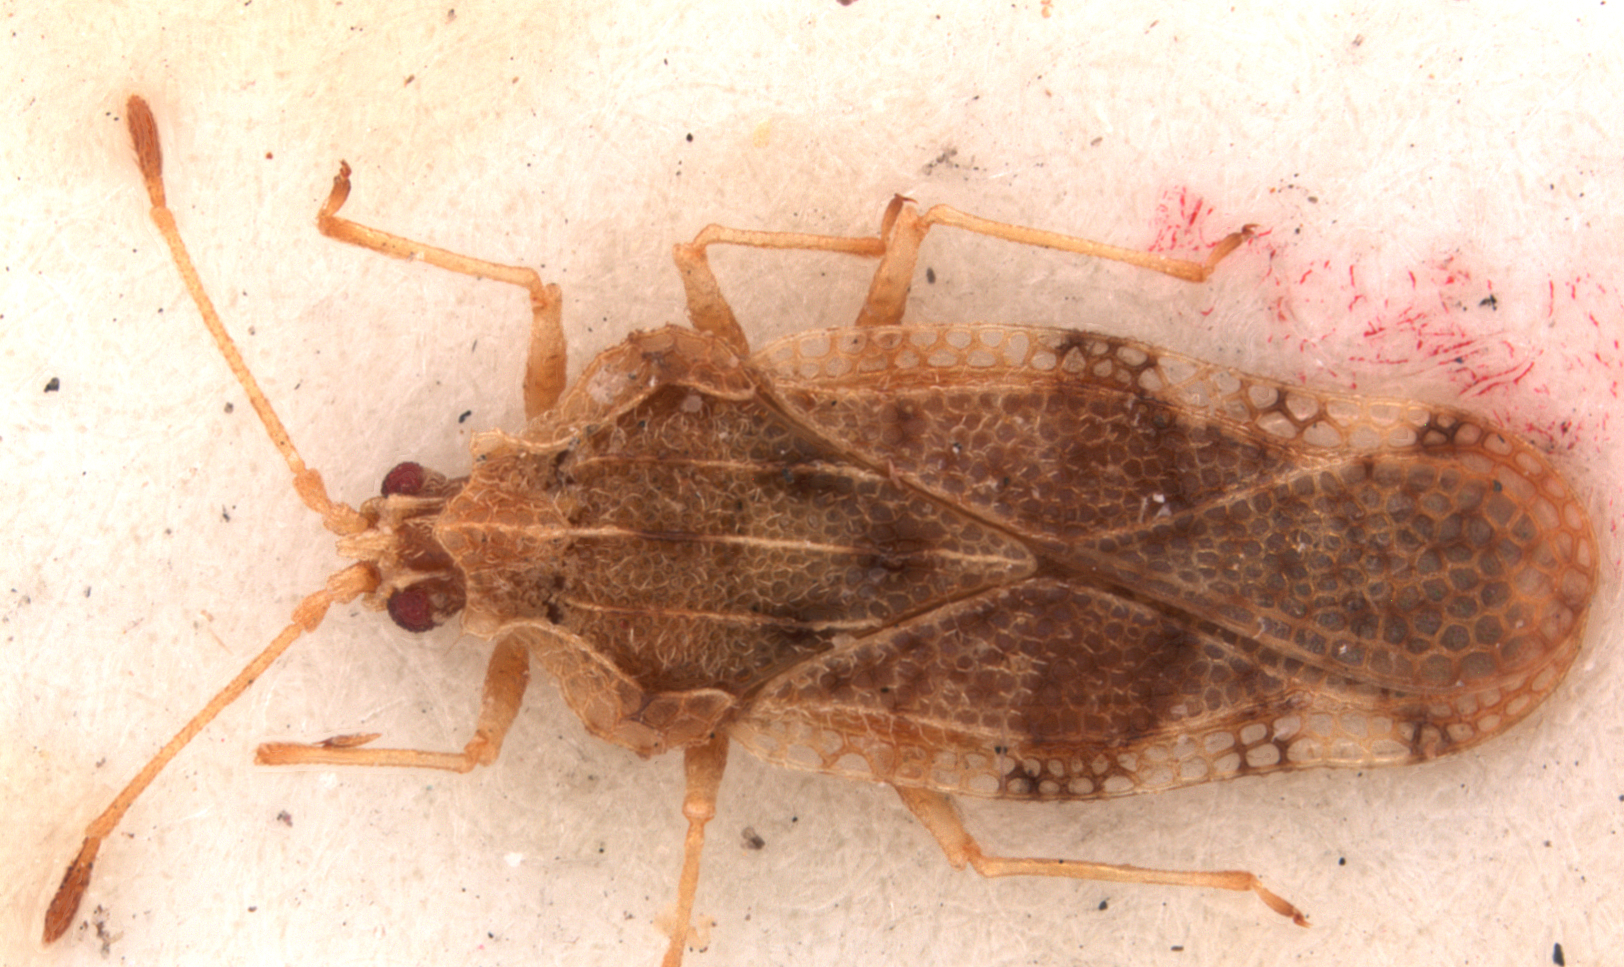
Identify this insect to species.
Trachypeplus malloti
